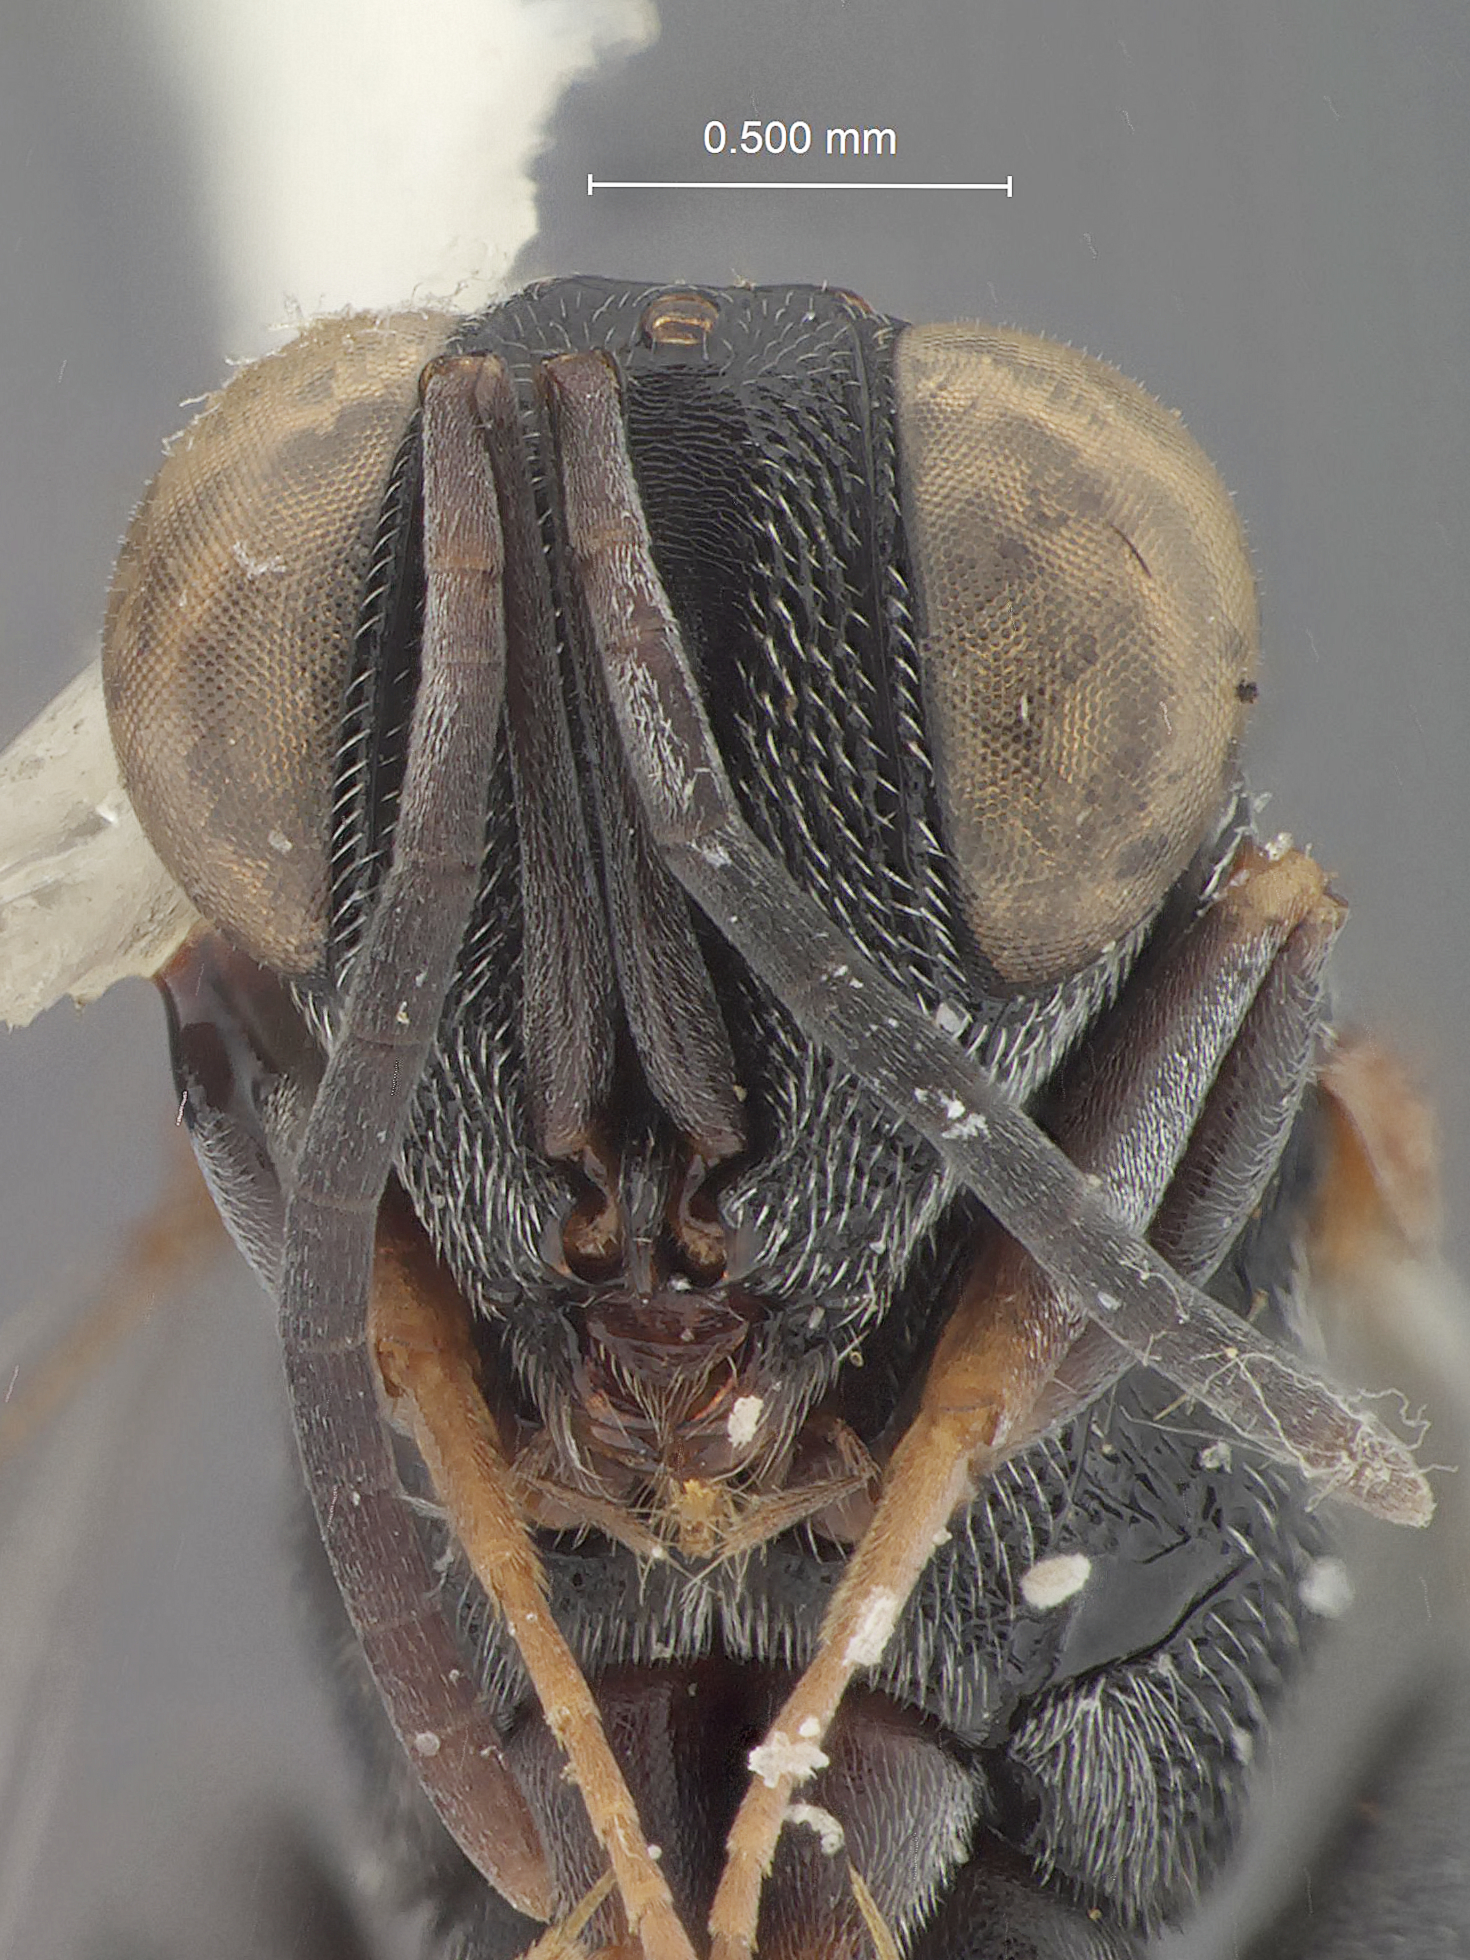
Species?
Kriechbaumerella kraussi
